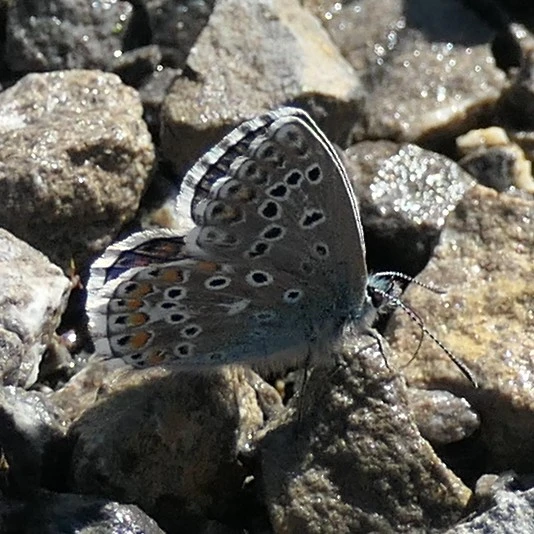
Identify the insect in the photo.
Lysandra bellargus
